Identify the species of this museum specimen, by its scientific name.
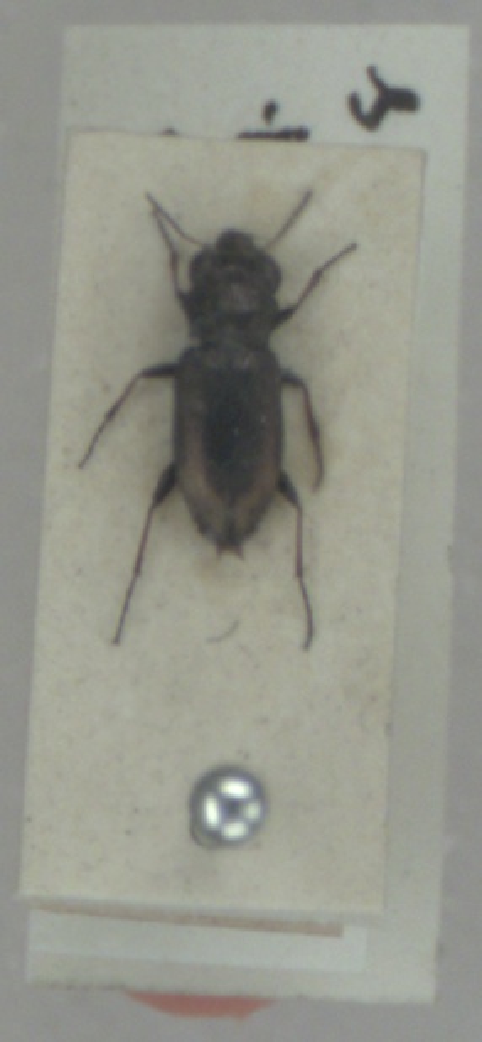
Notiophilus biguttatus
